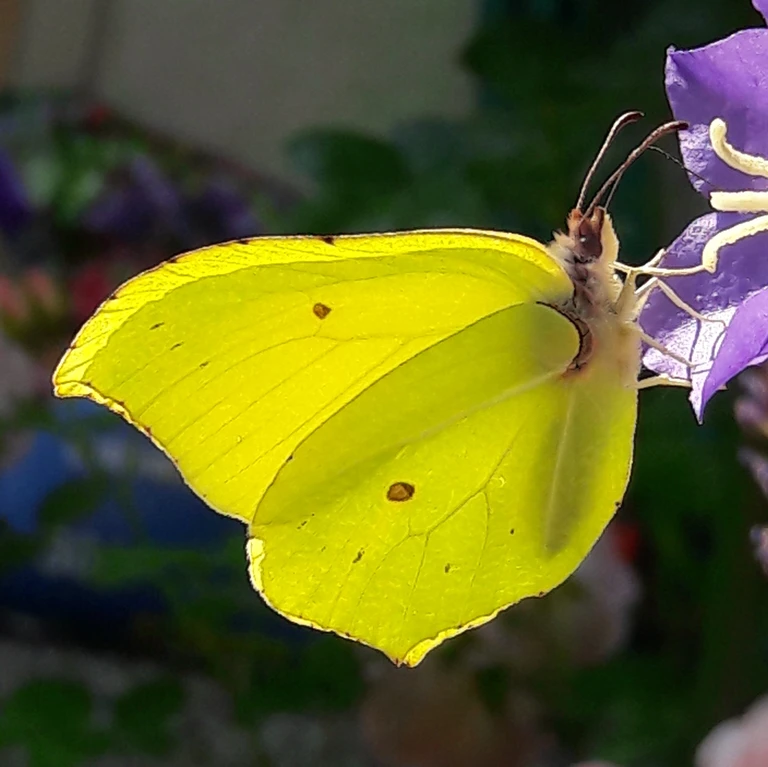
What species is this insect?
Gonepteryx rhamni
